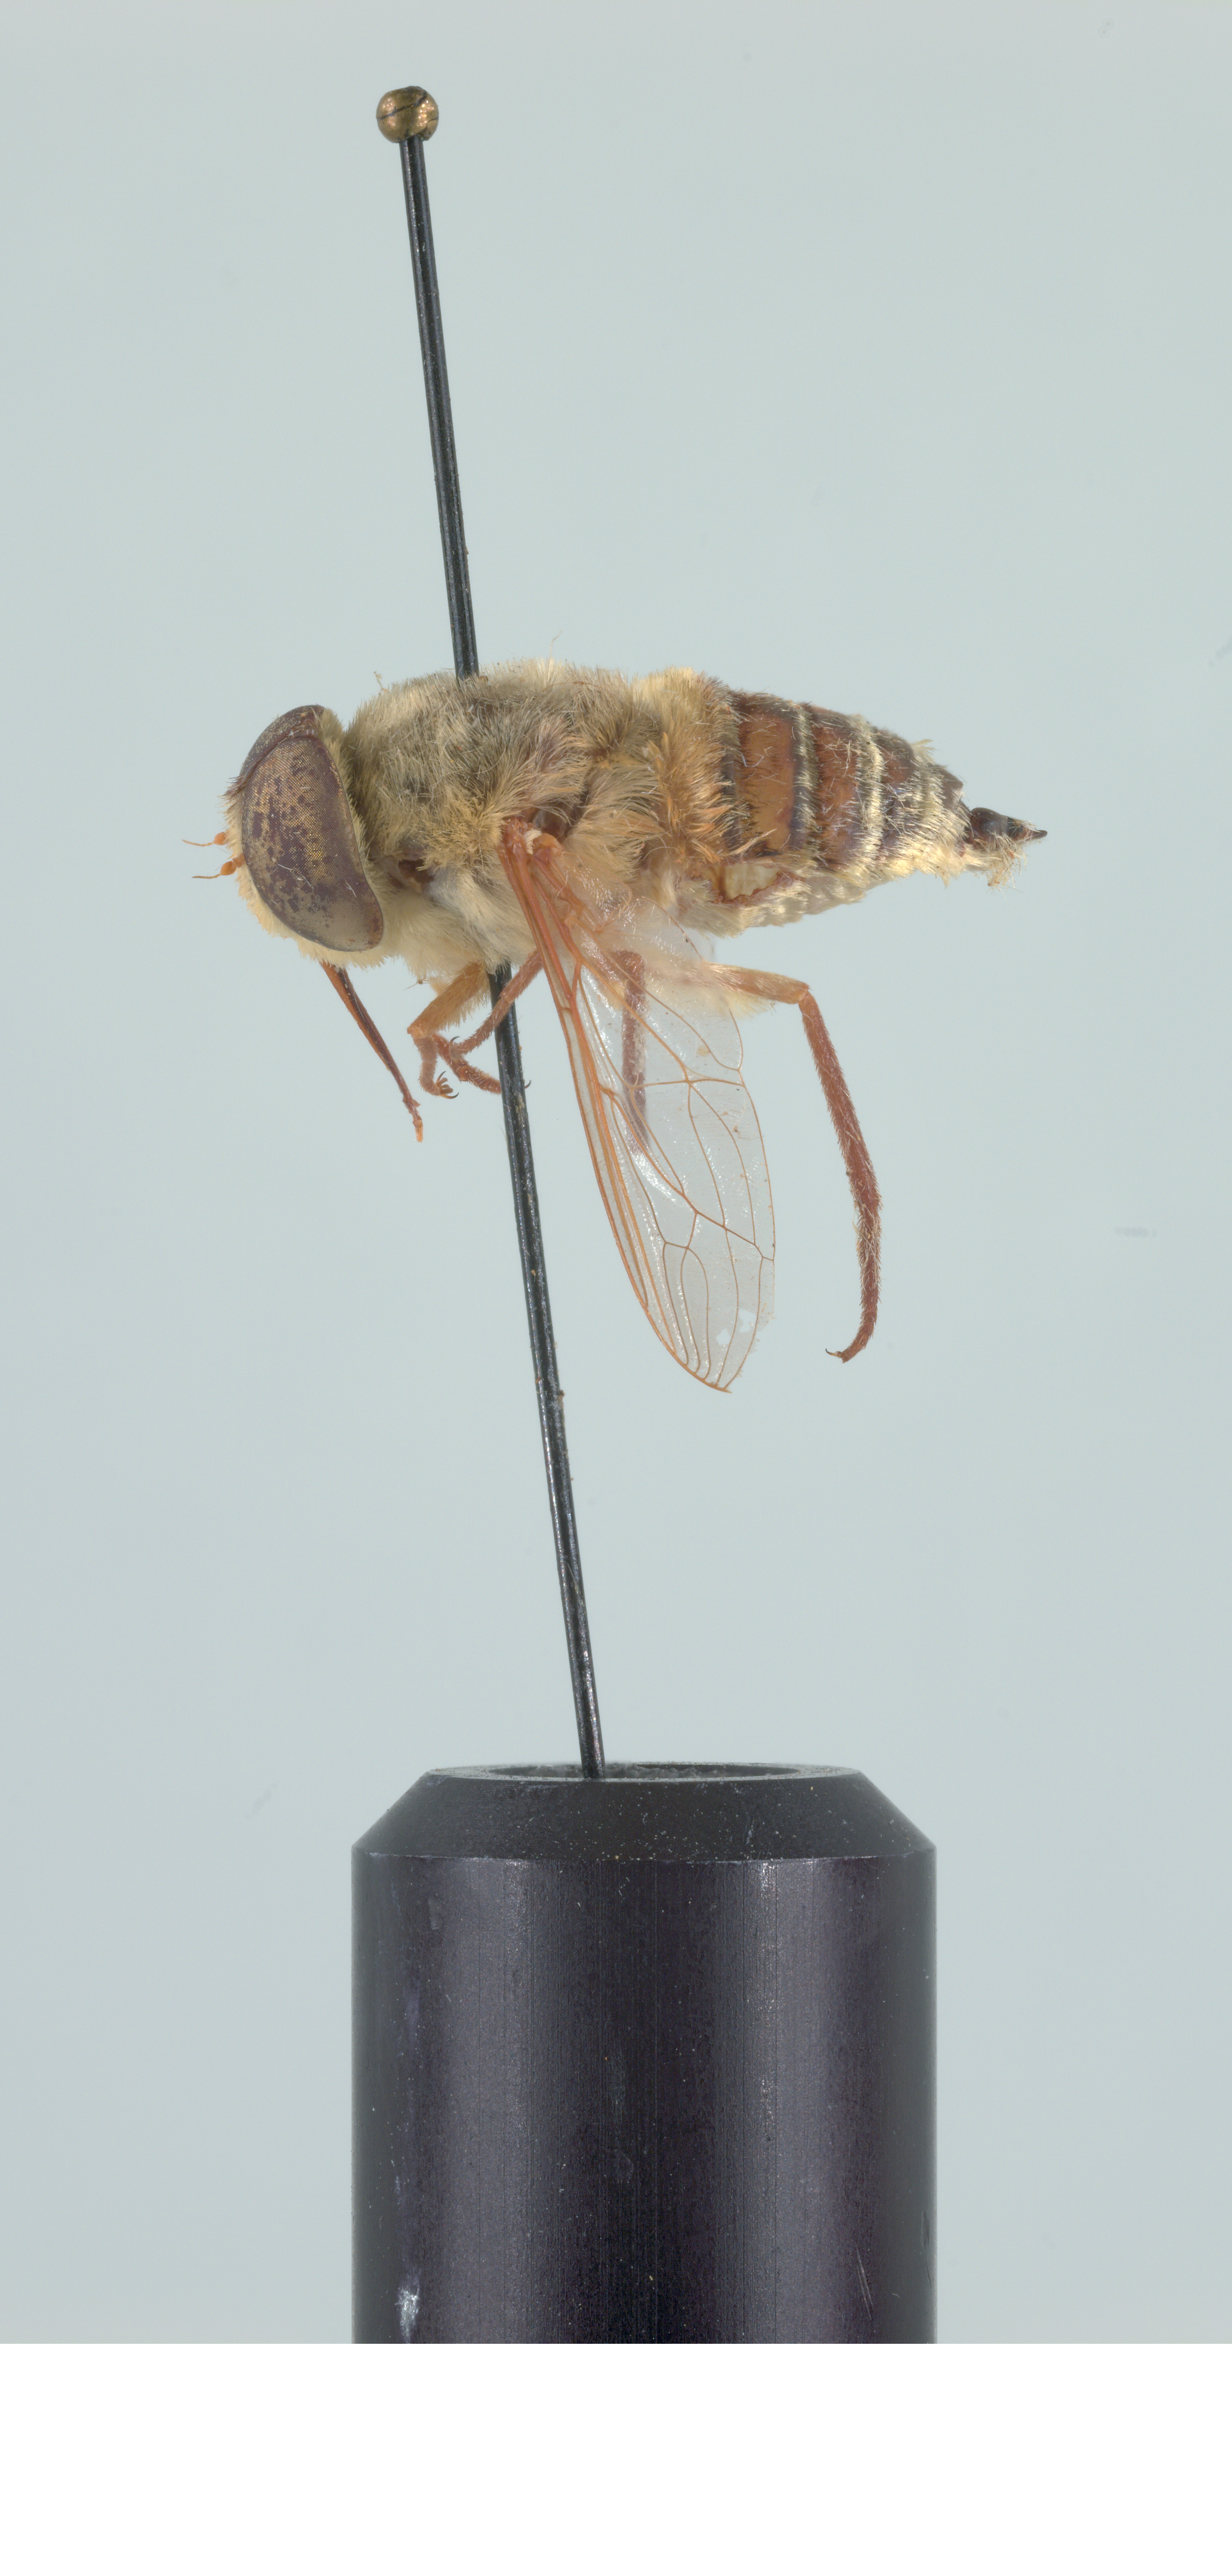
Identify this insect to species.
Neorhynchocephalus volaticus
